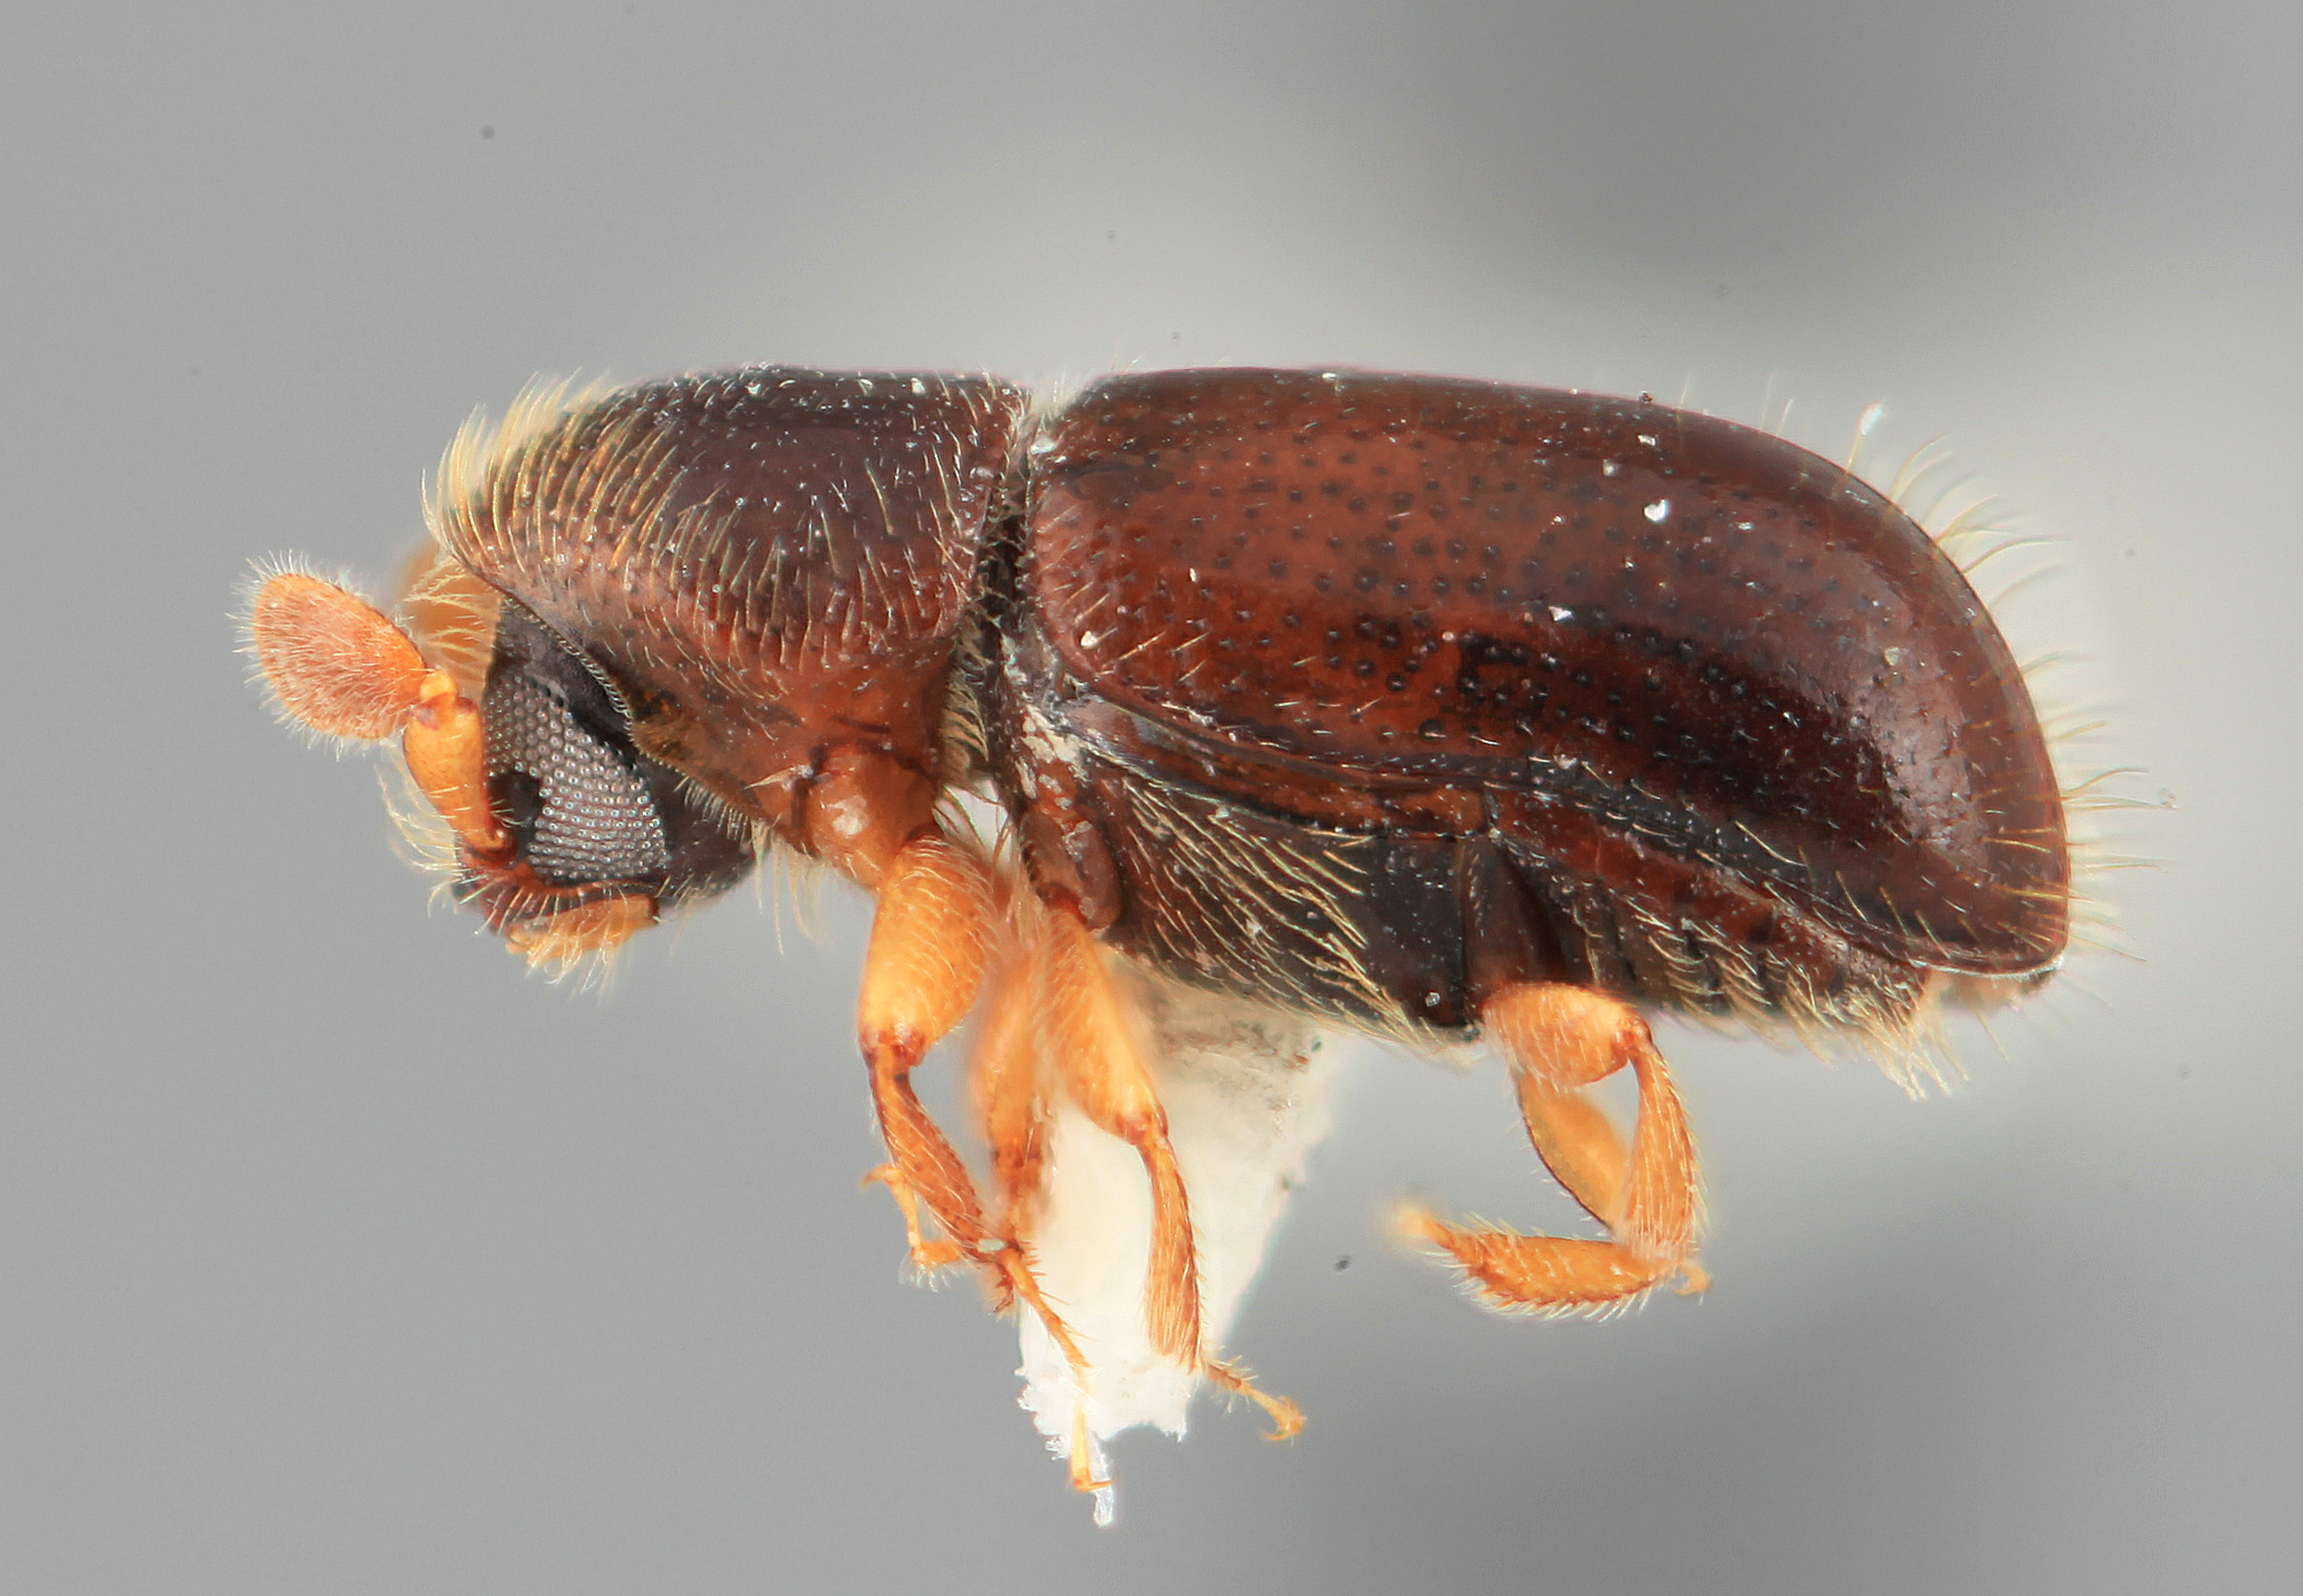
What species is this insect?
Corthyloxiphus frontalis
